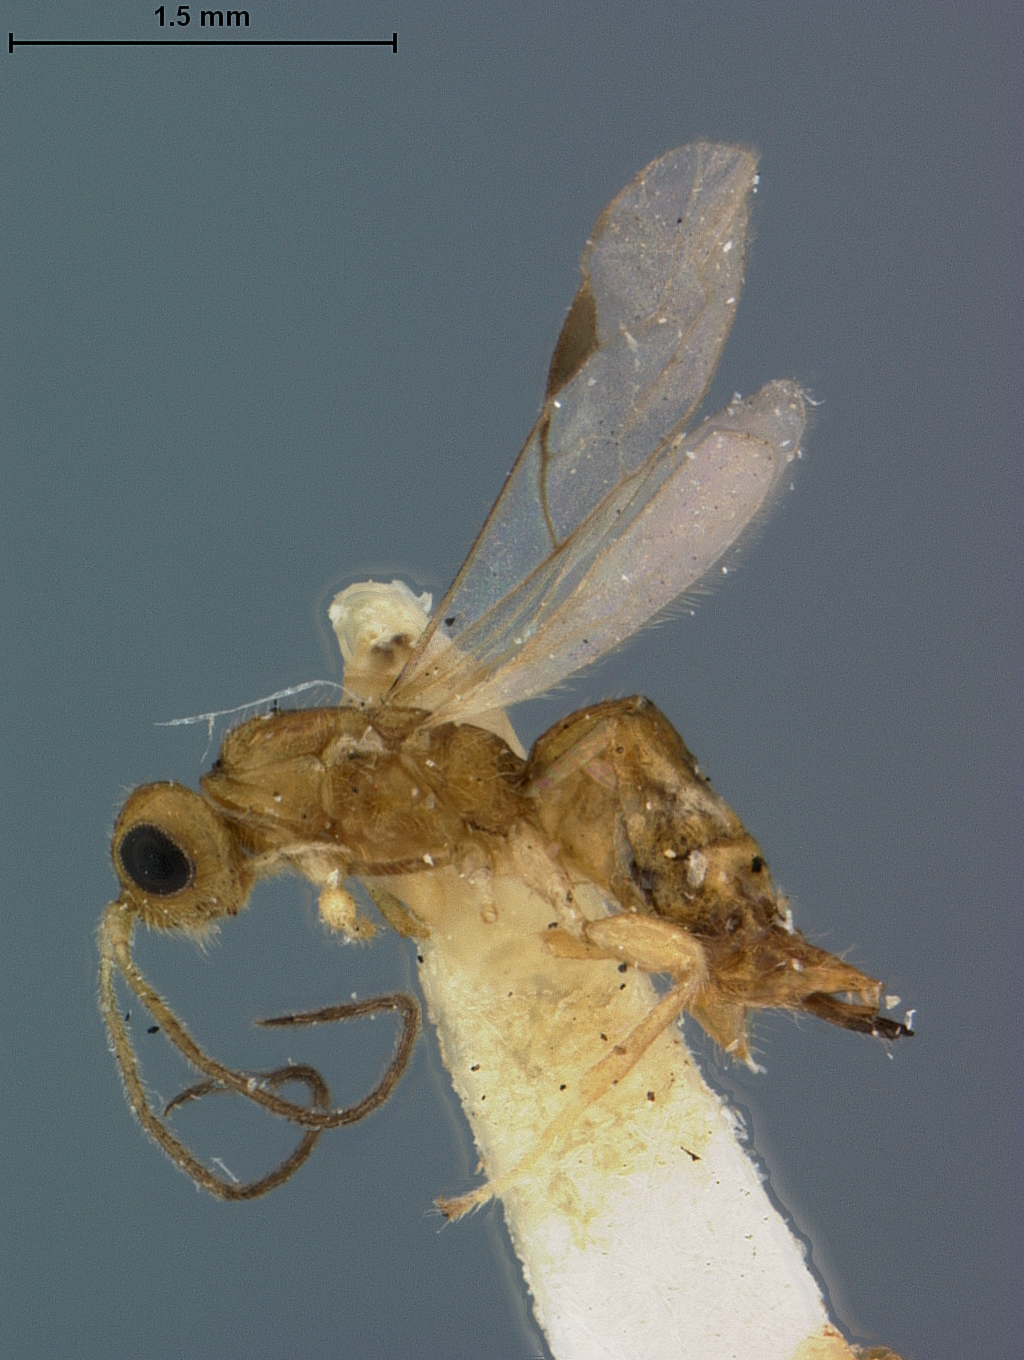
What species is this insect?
Labania straminea
